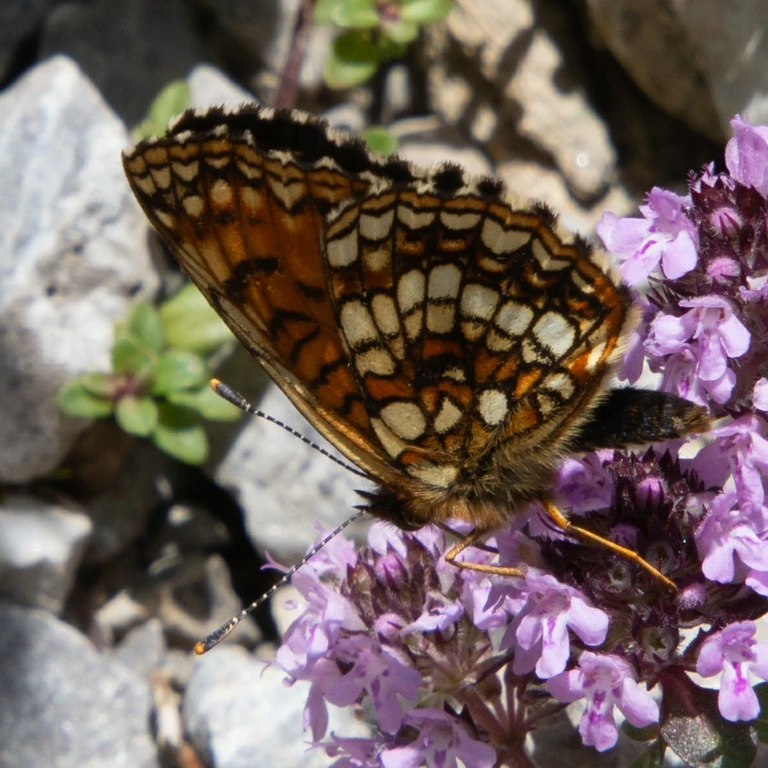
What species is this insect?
Melitaea diamina
